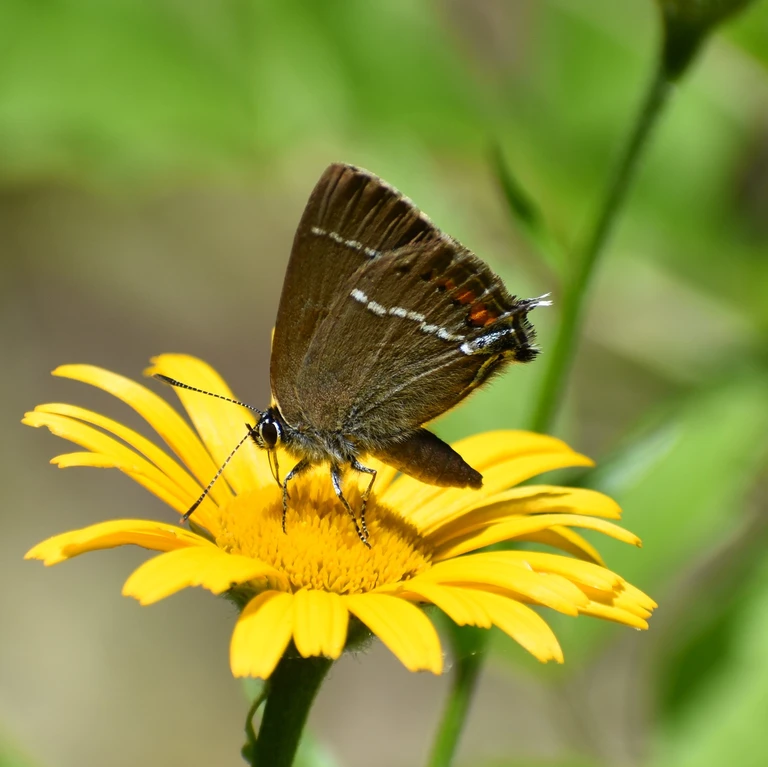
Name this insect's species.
Satyrium spini (also Tuttiola spini)
